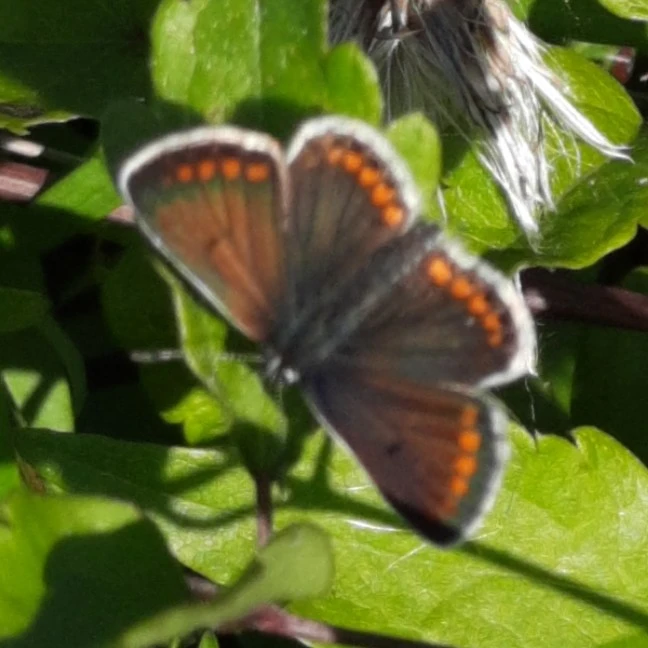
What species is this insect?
Aricia agestis/artaxerxes
